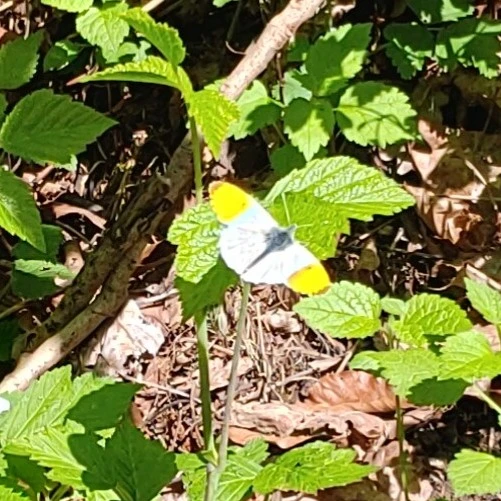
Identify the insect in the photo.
Anthocharis cardamines
